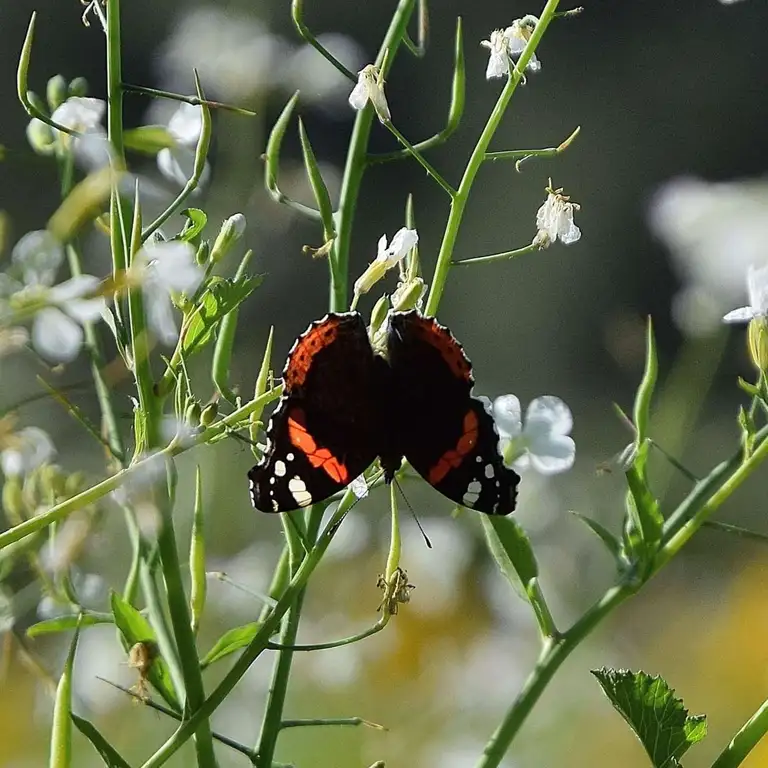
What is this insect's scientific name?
Vanessa atalanta
